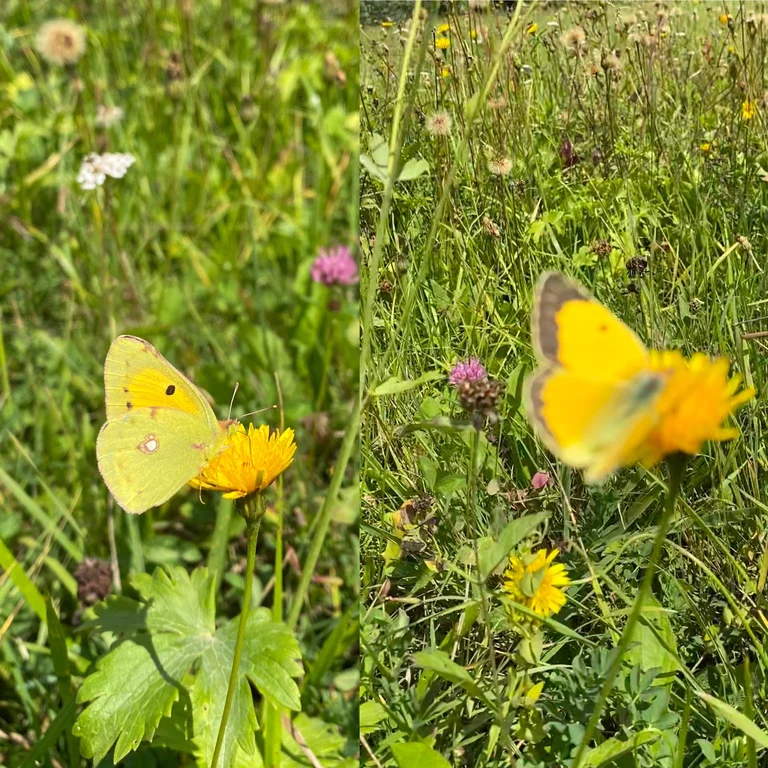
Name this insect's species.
Colias croceus
